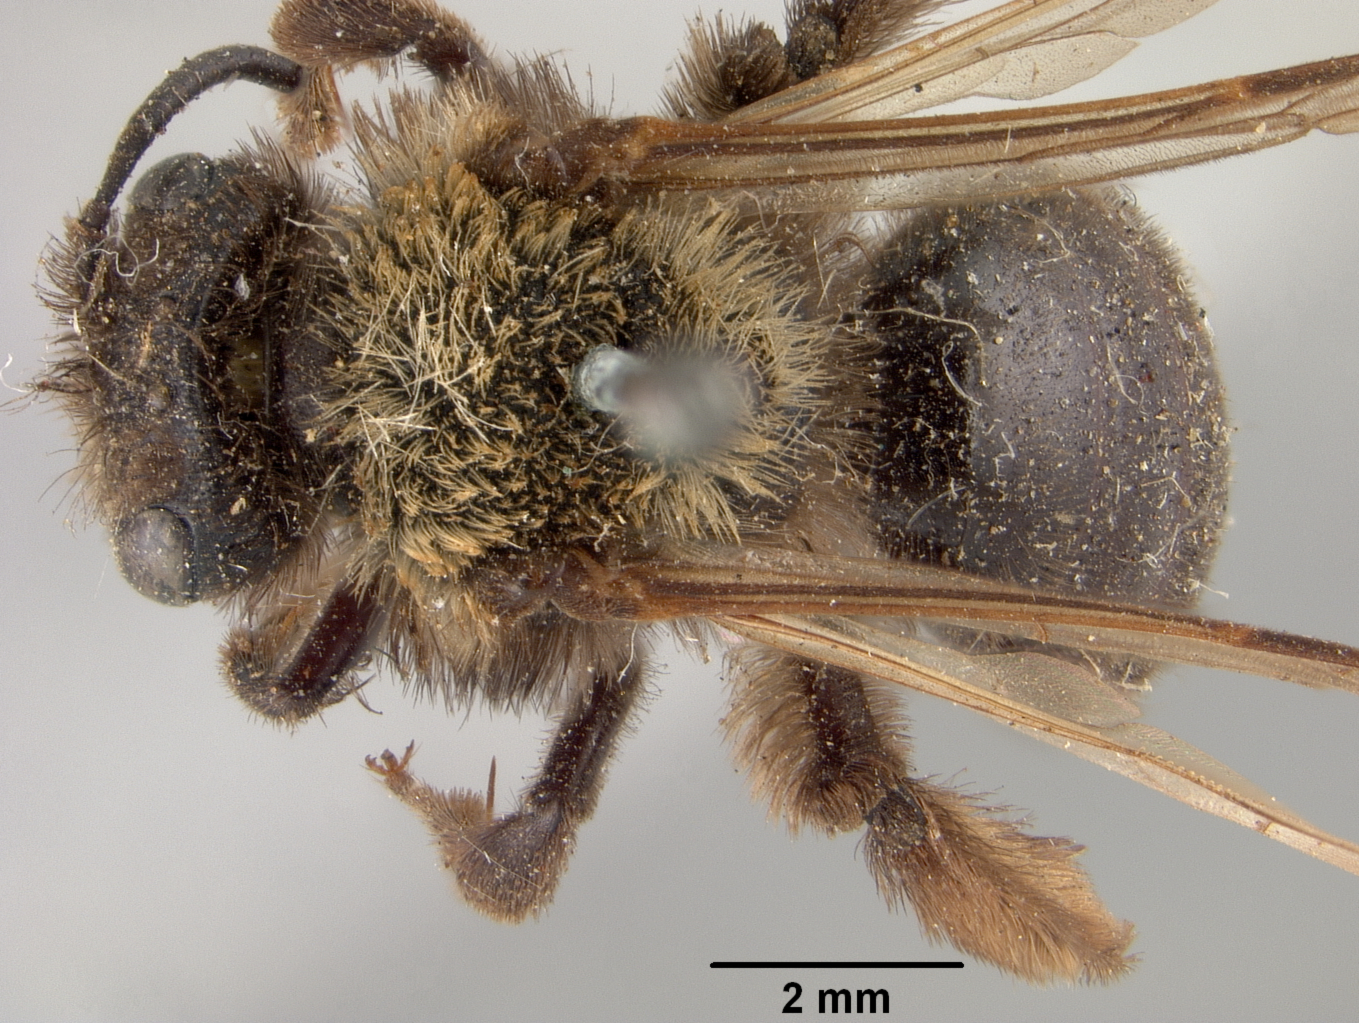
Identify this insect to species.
Andrena cupreotincta
